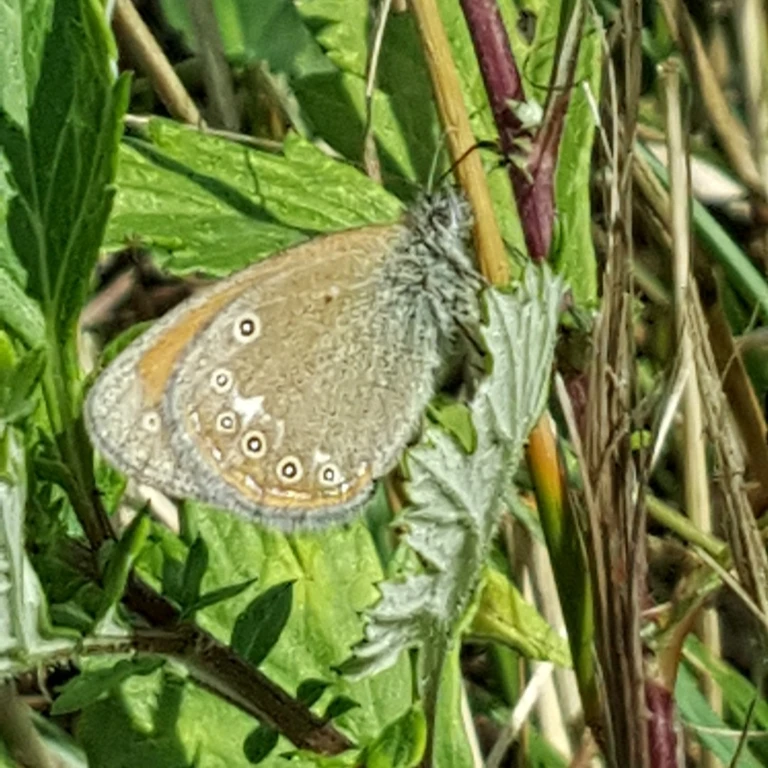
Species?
Coenonympha glycerion (also Coenonympha iphis)
